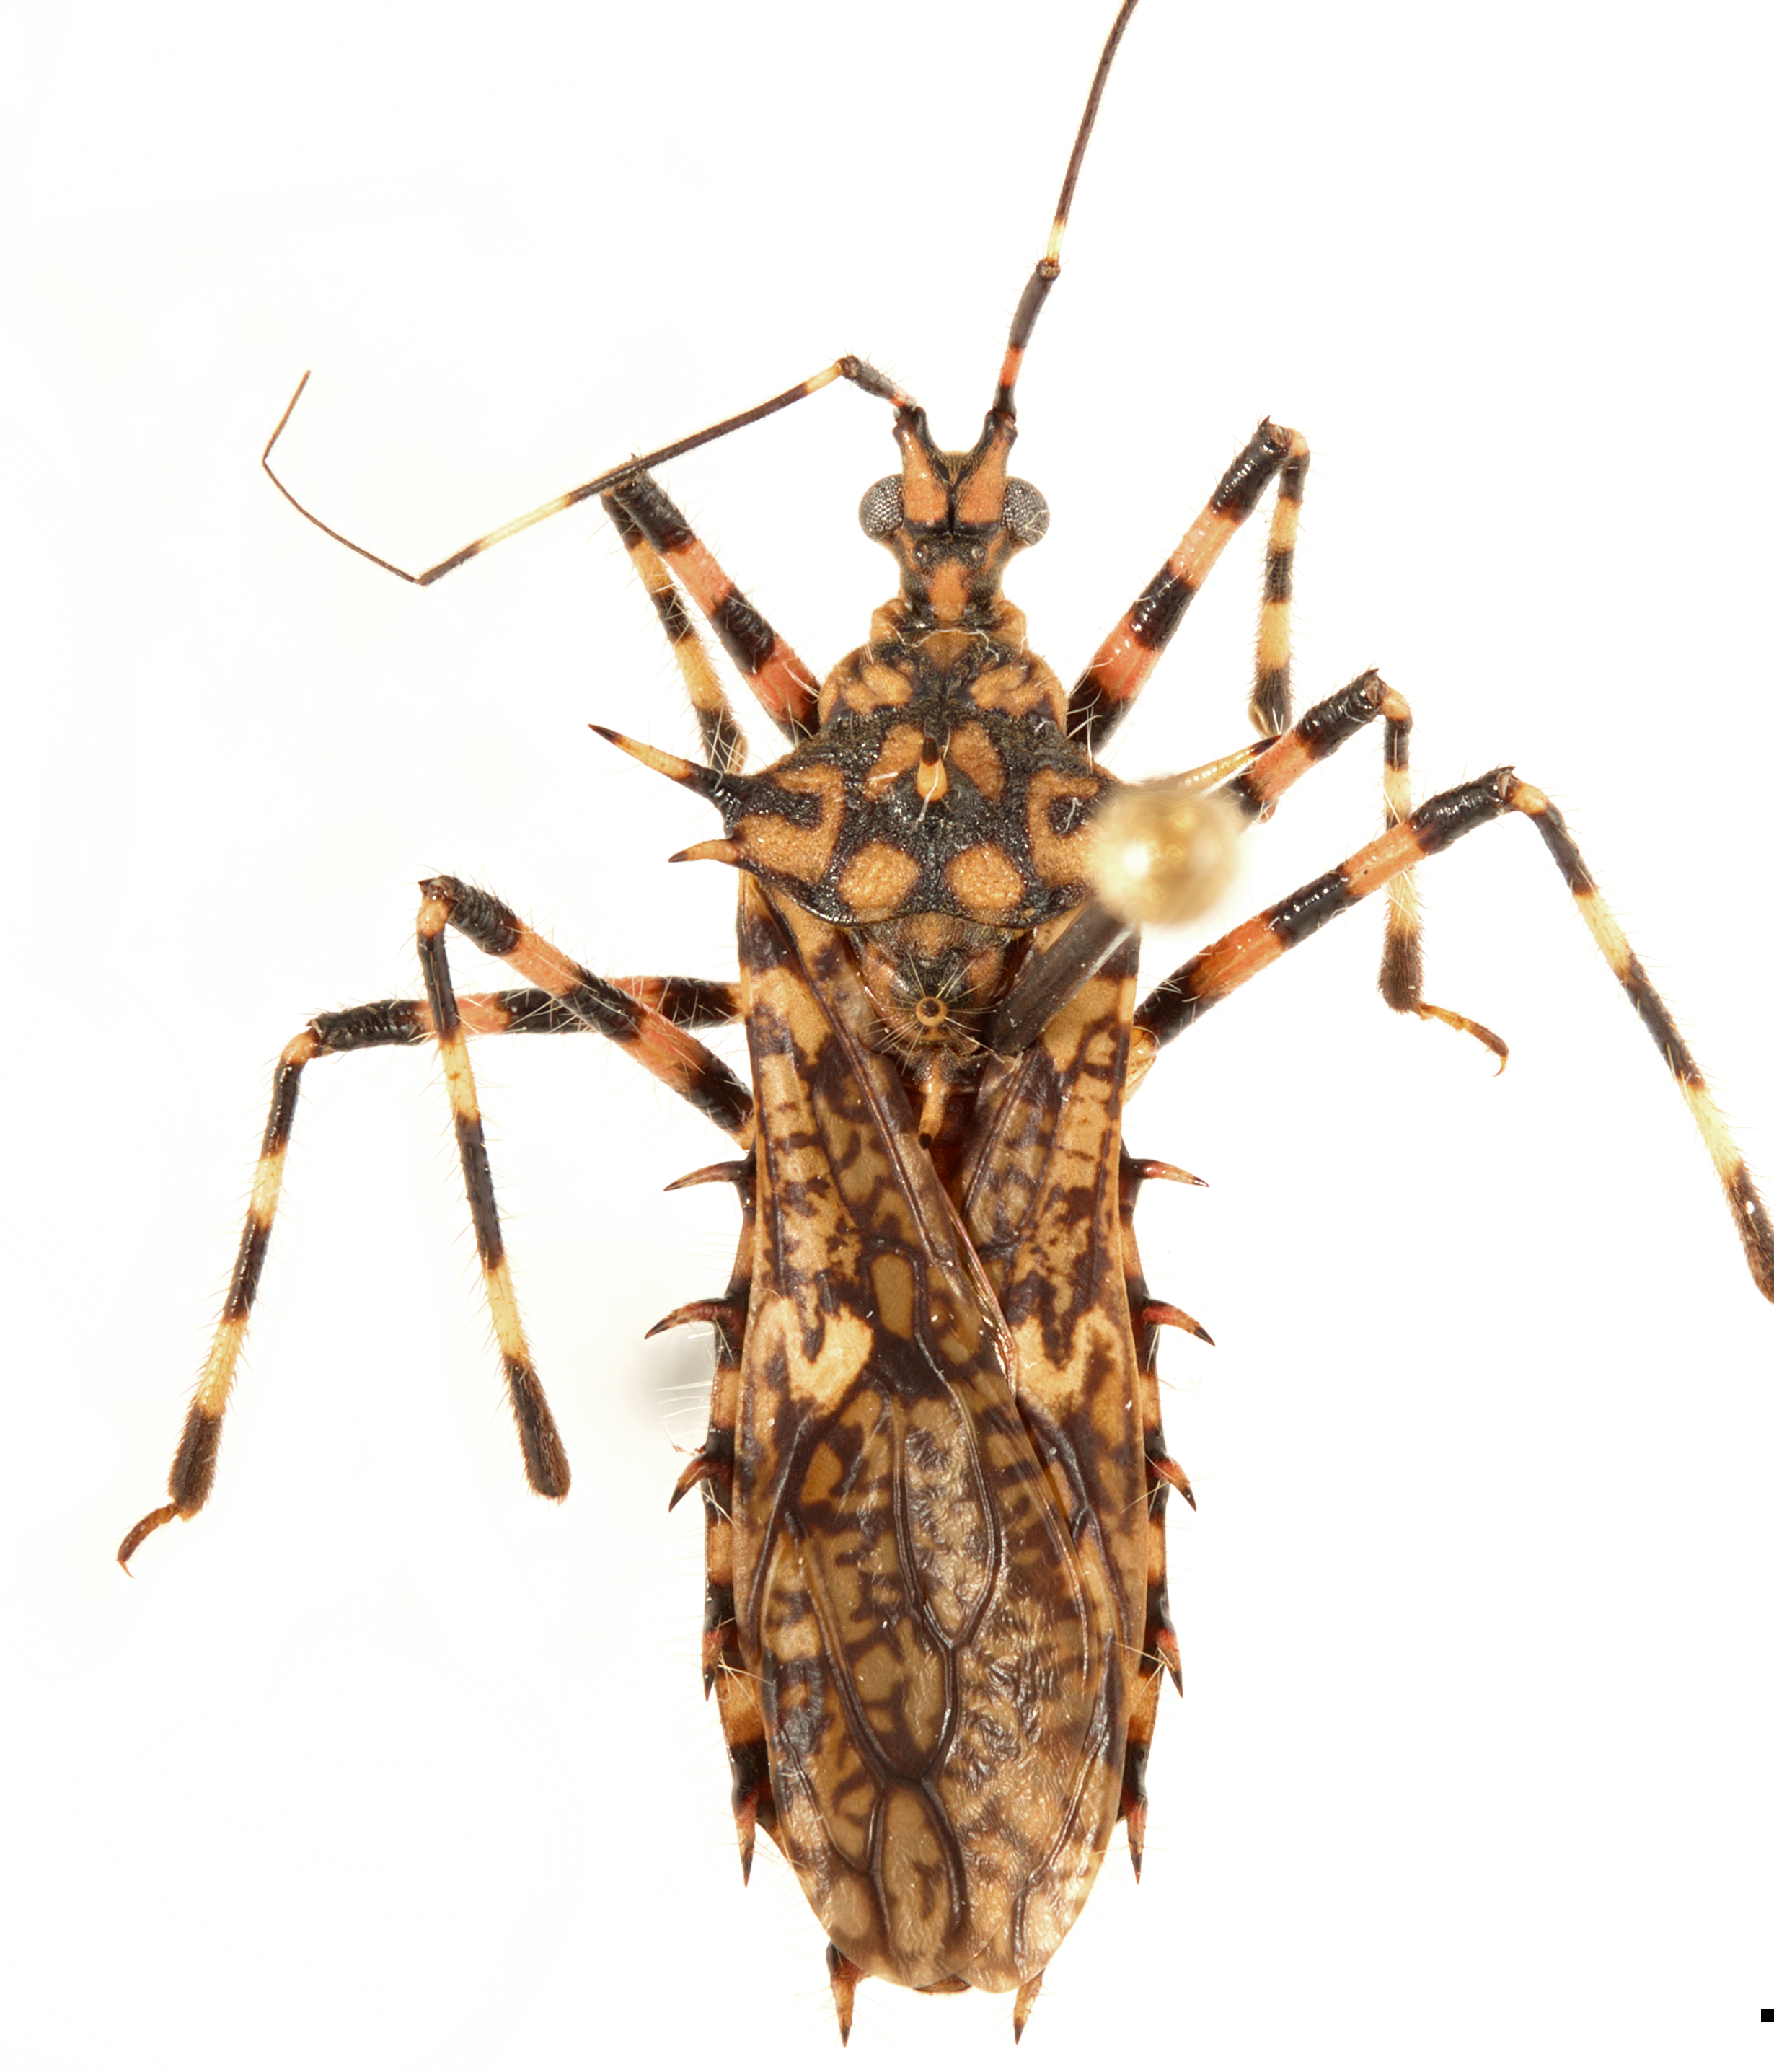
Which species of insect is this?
Salyavata variegata
